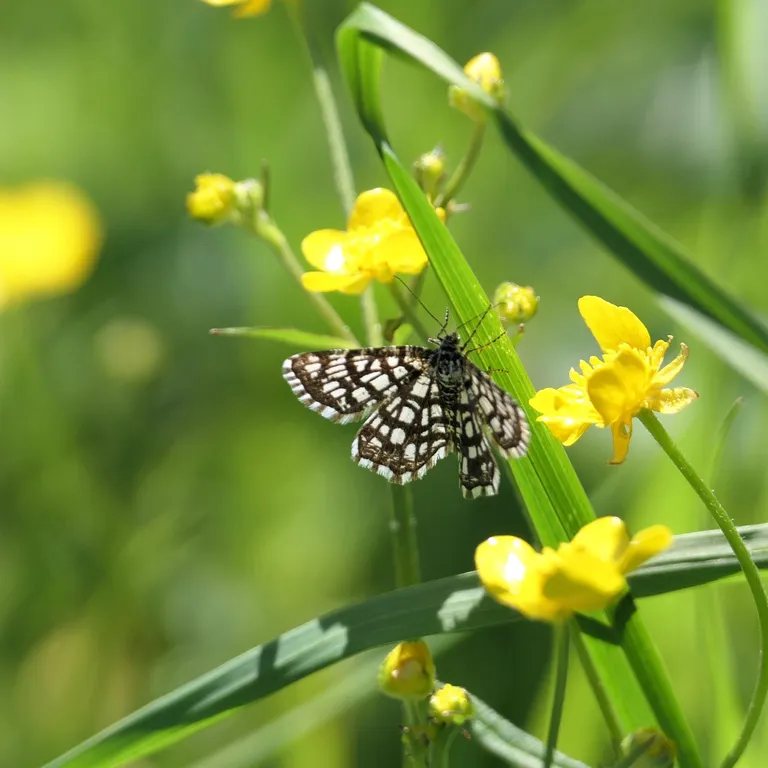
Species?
Chiasmia clathrata
